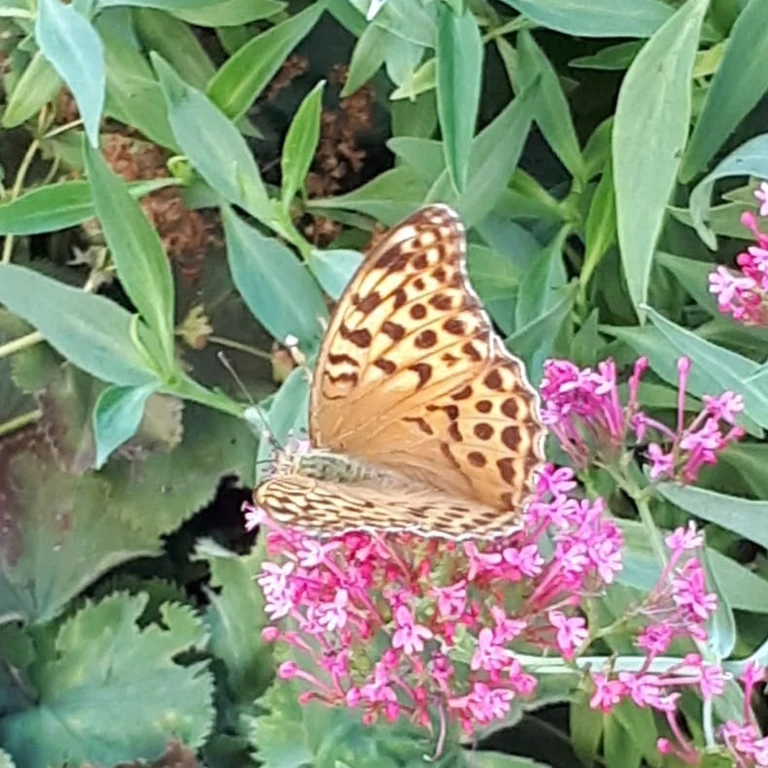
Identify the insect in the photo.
Argynnis paphia
